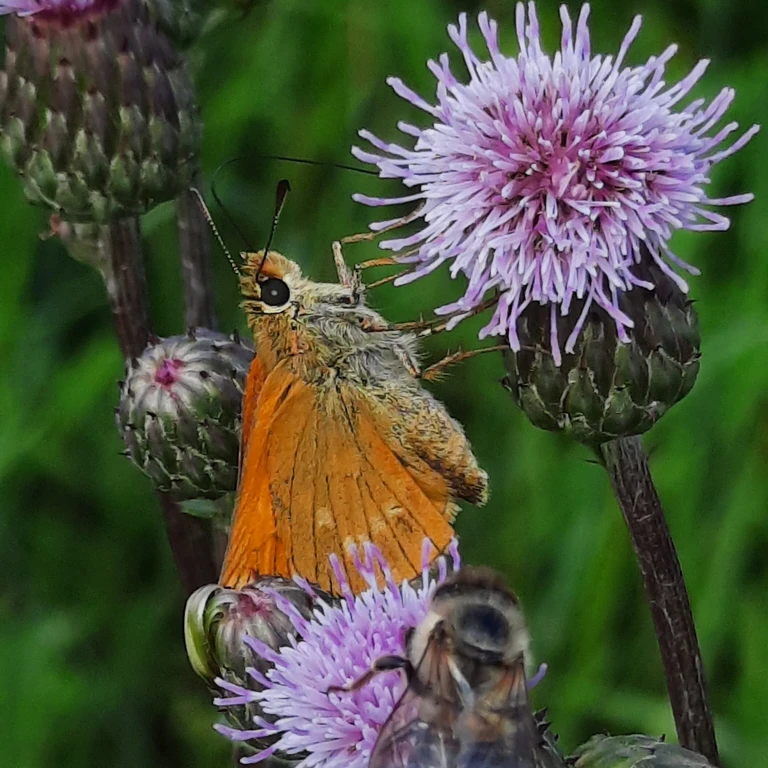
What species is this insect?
Ochlodes sylvanus (also Ochlodes venata)
